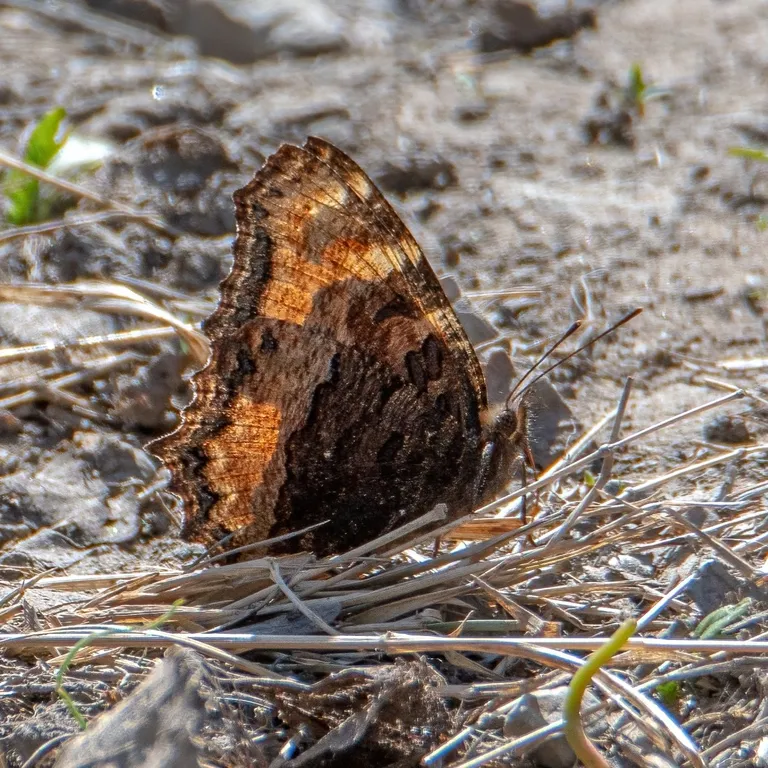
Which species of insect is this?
Nymphalis polychloros
